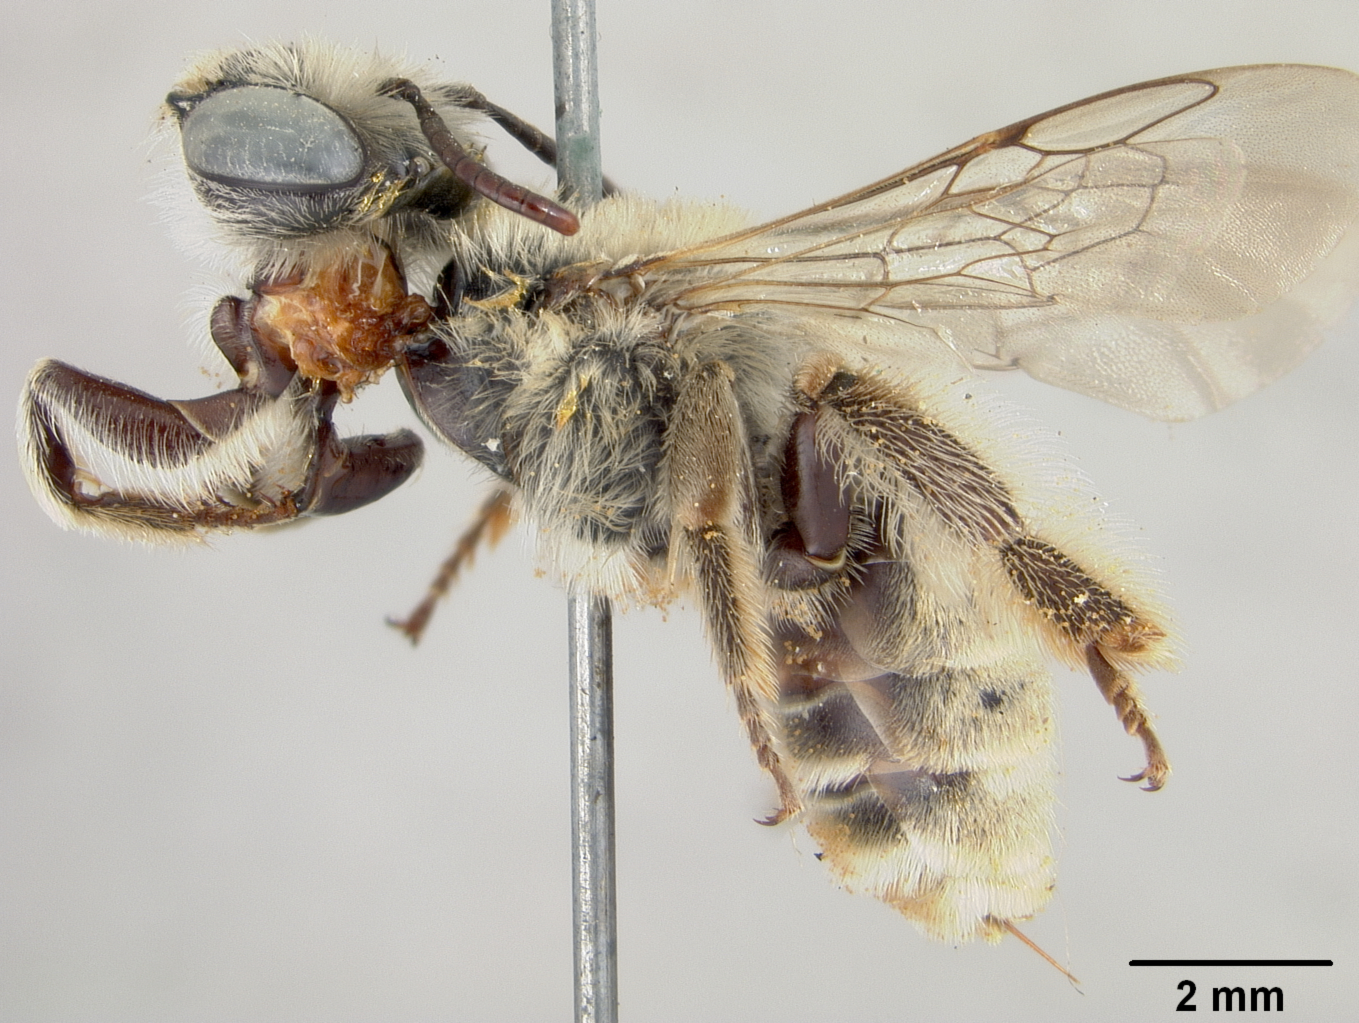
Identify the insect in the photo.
Xenoglossodes imitatrix
